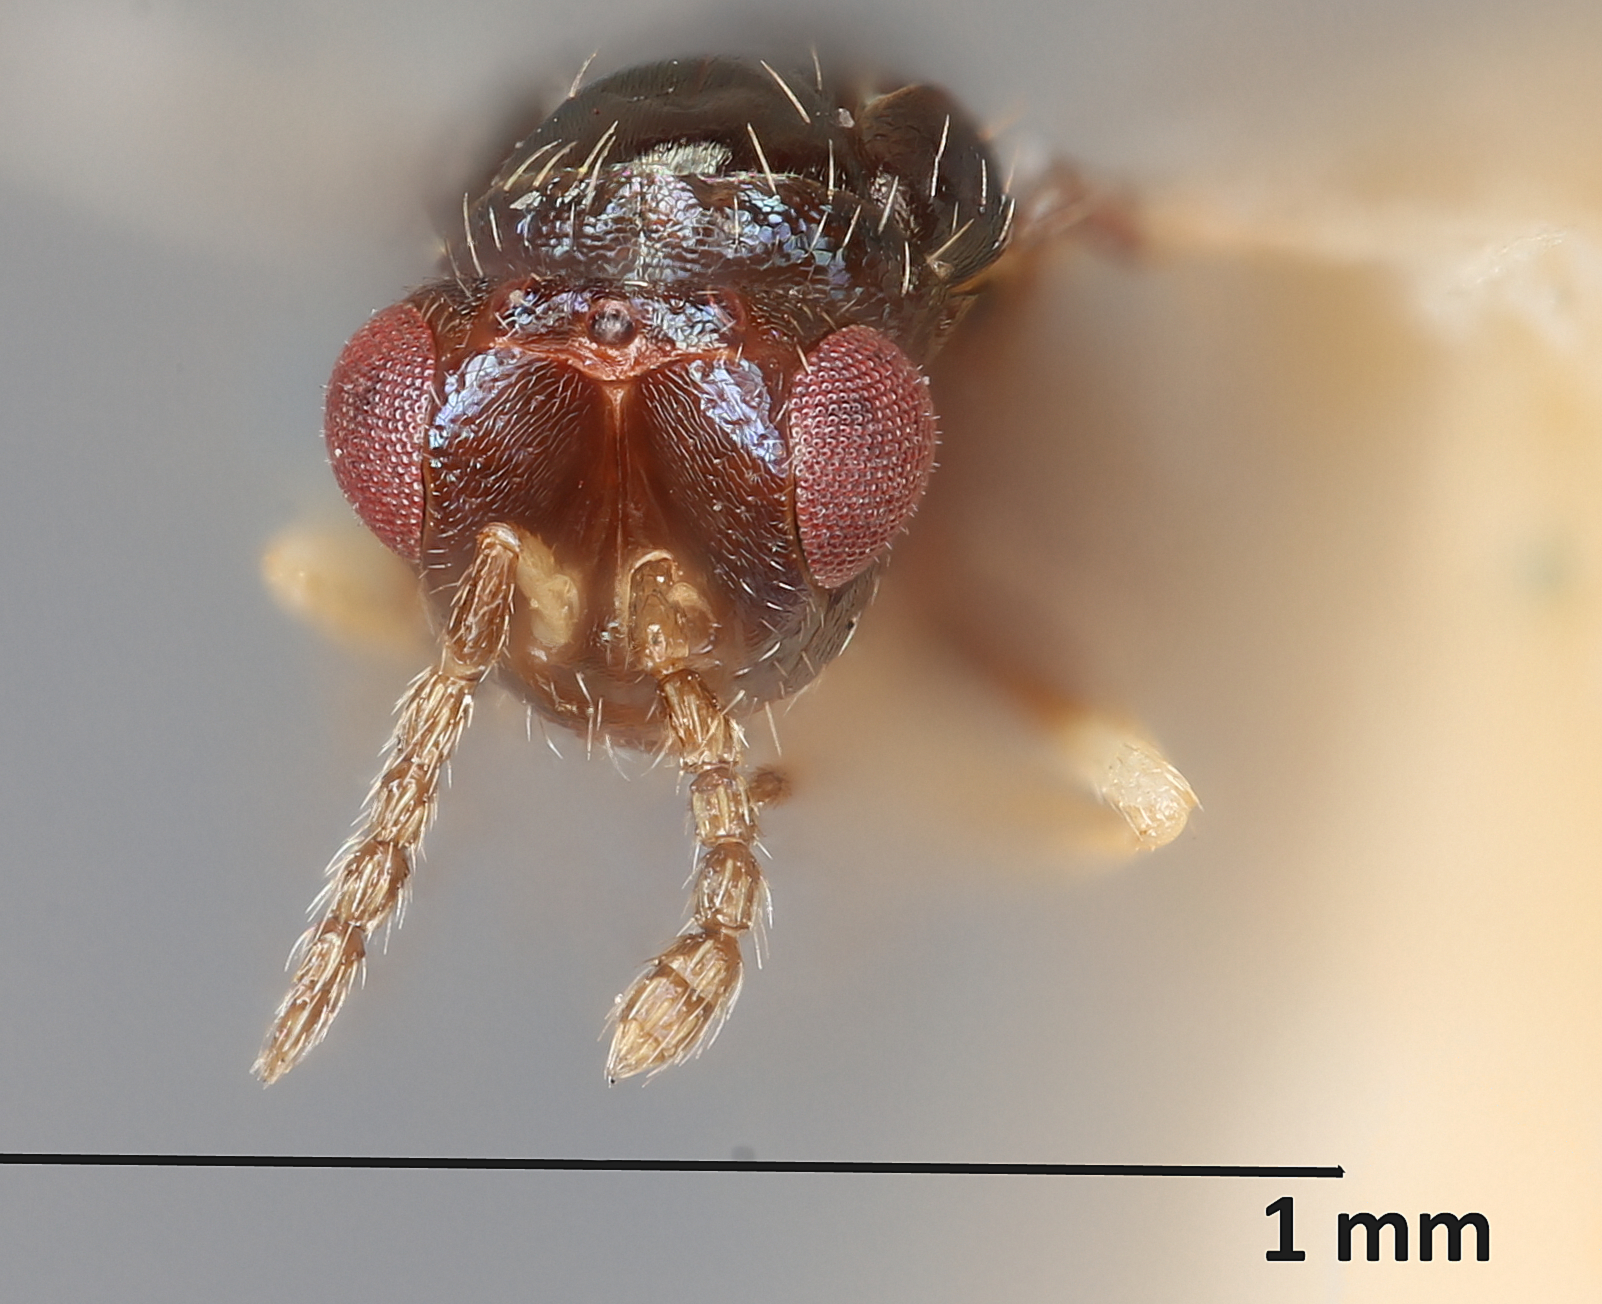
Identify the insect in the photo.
Tetrastichus gerstaekeriae
